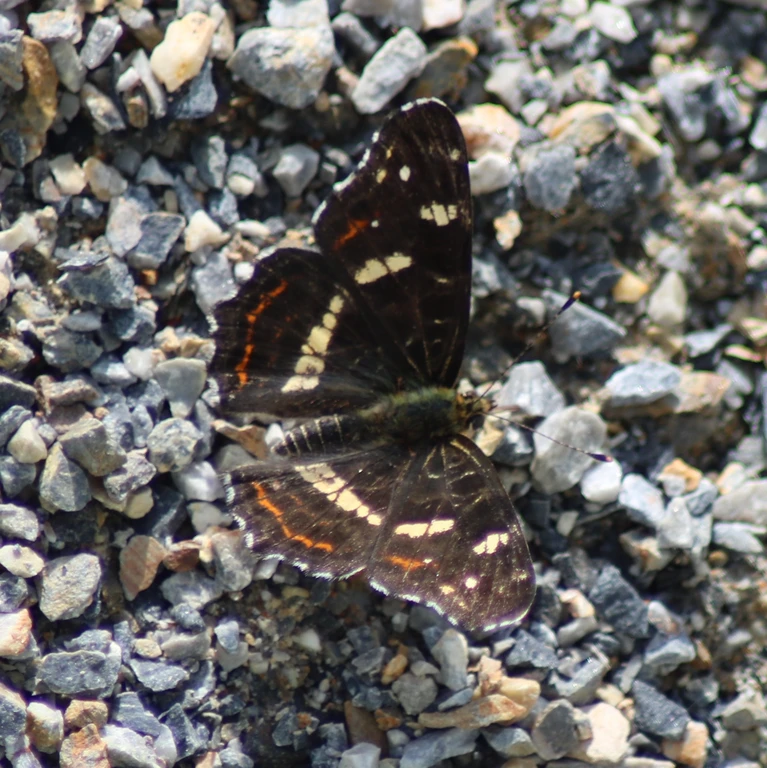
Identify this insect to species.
Araschnia levana
